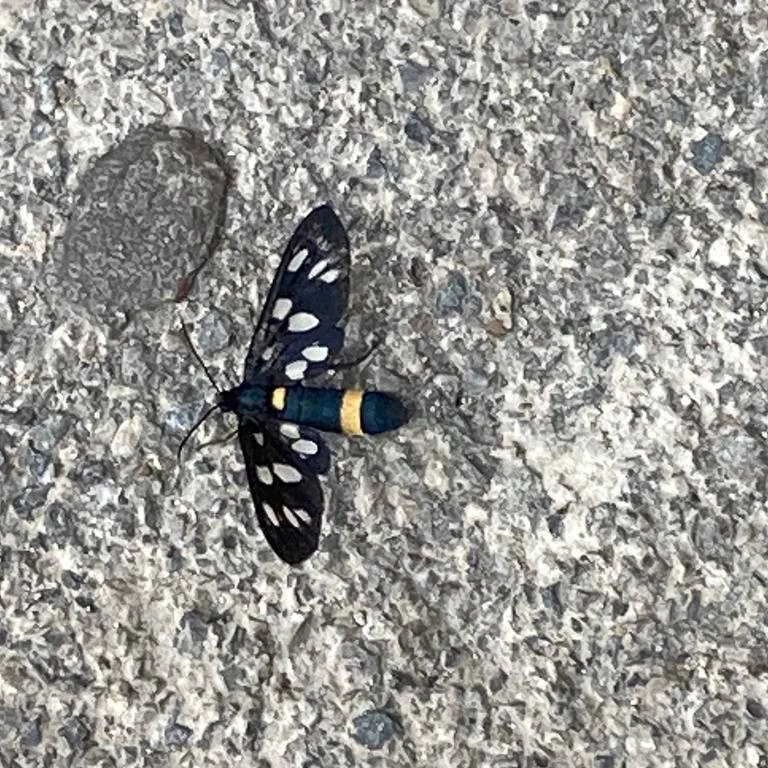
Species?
Amata phegea
